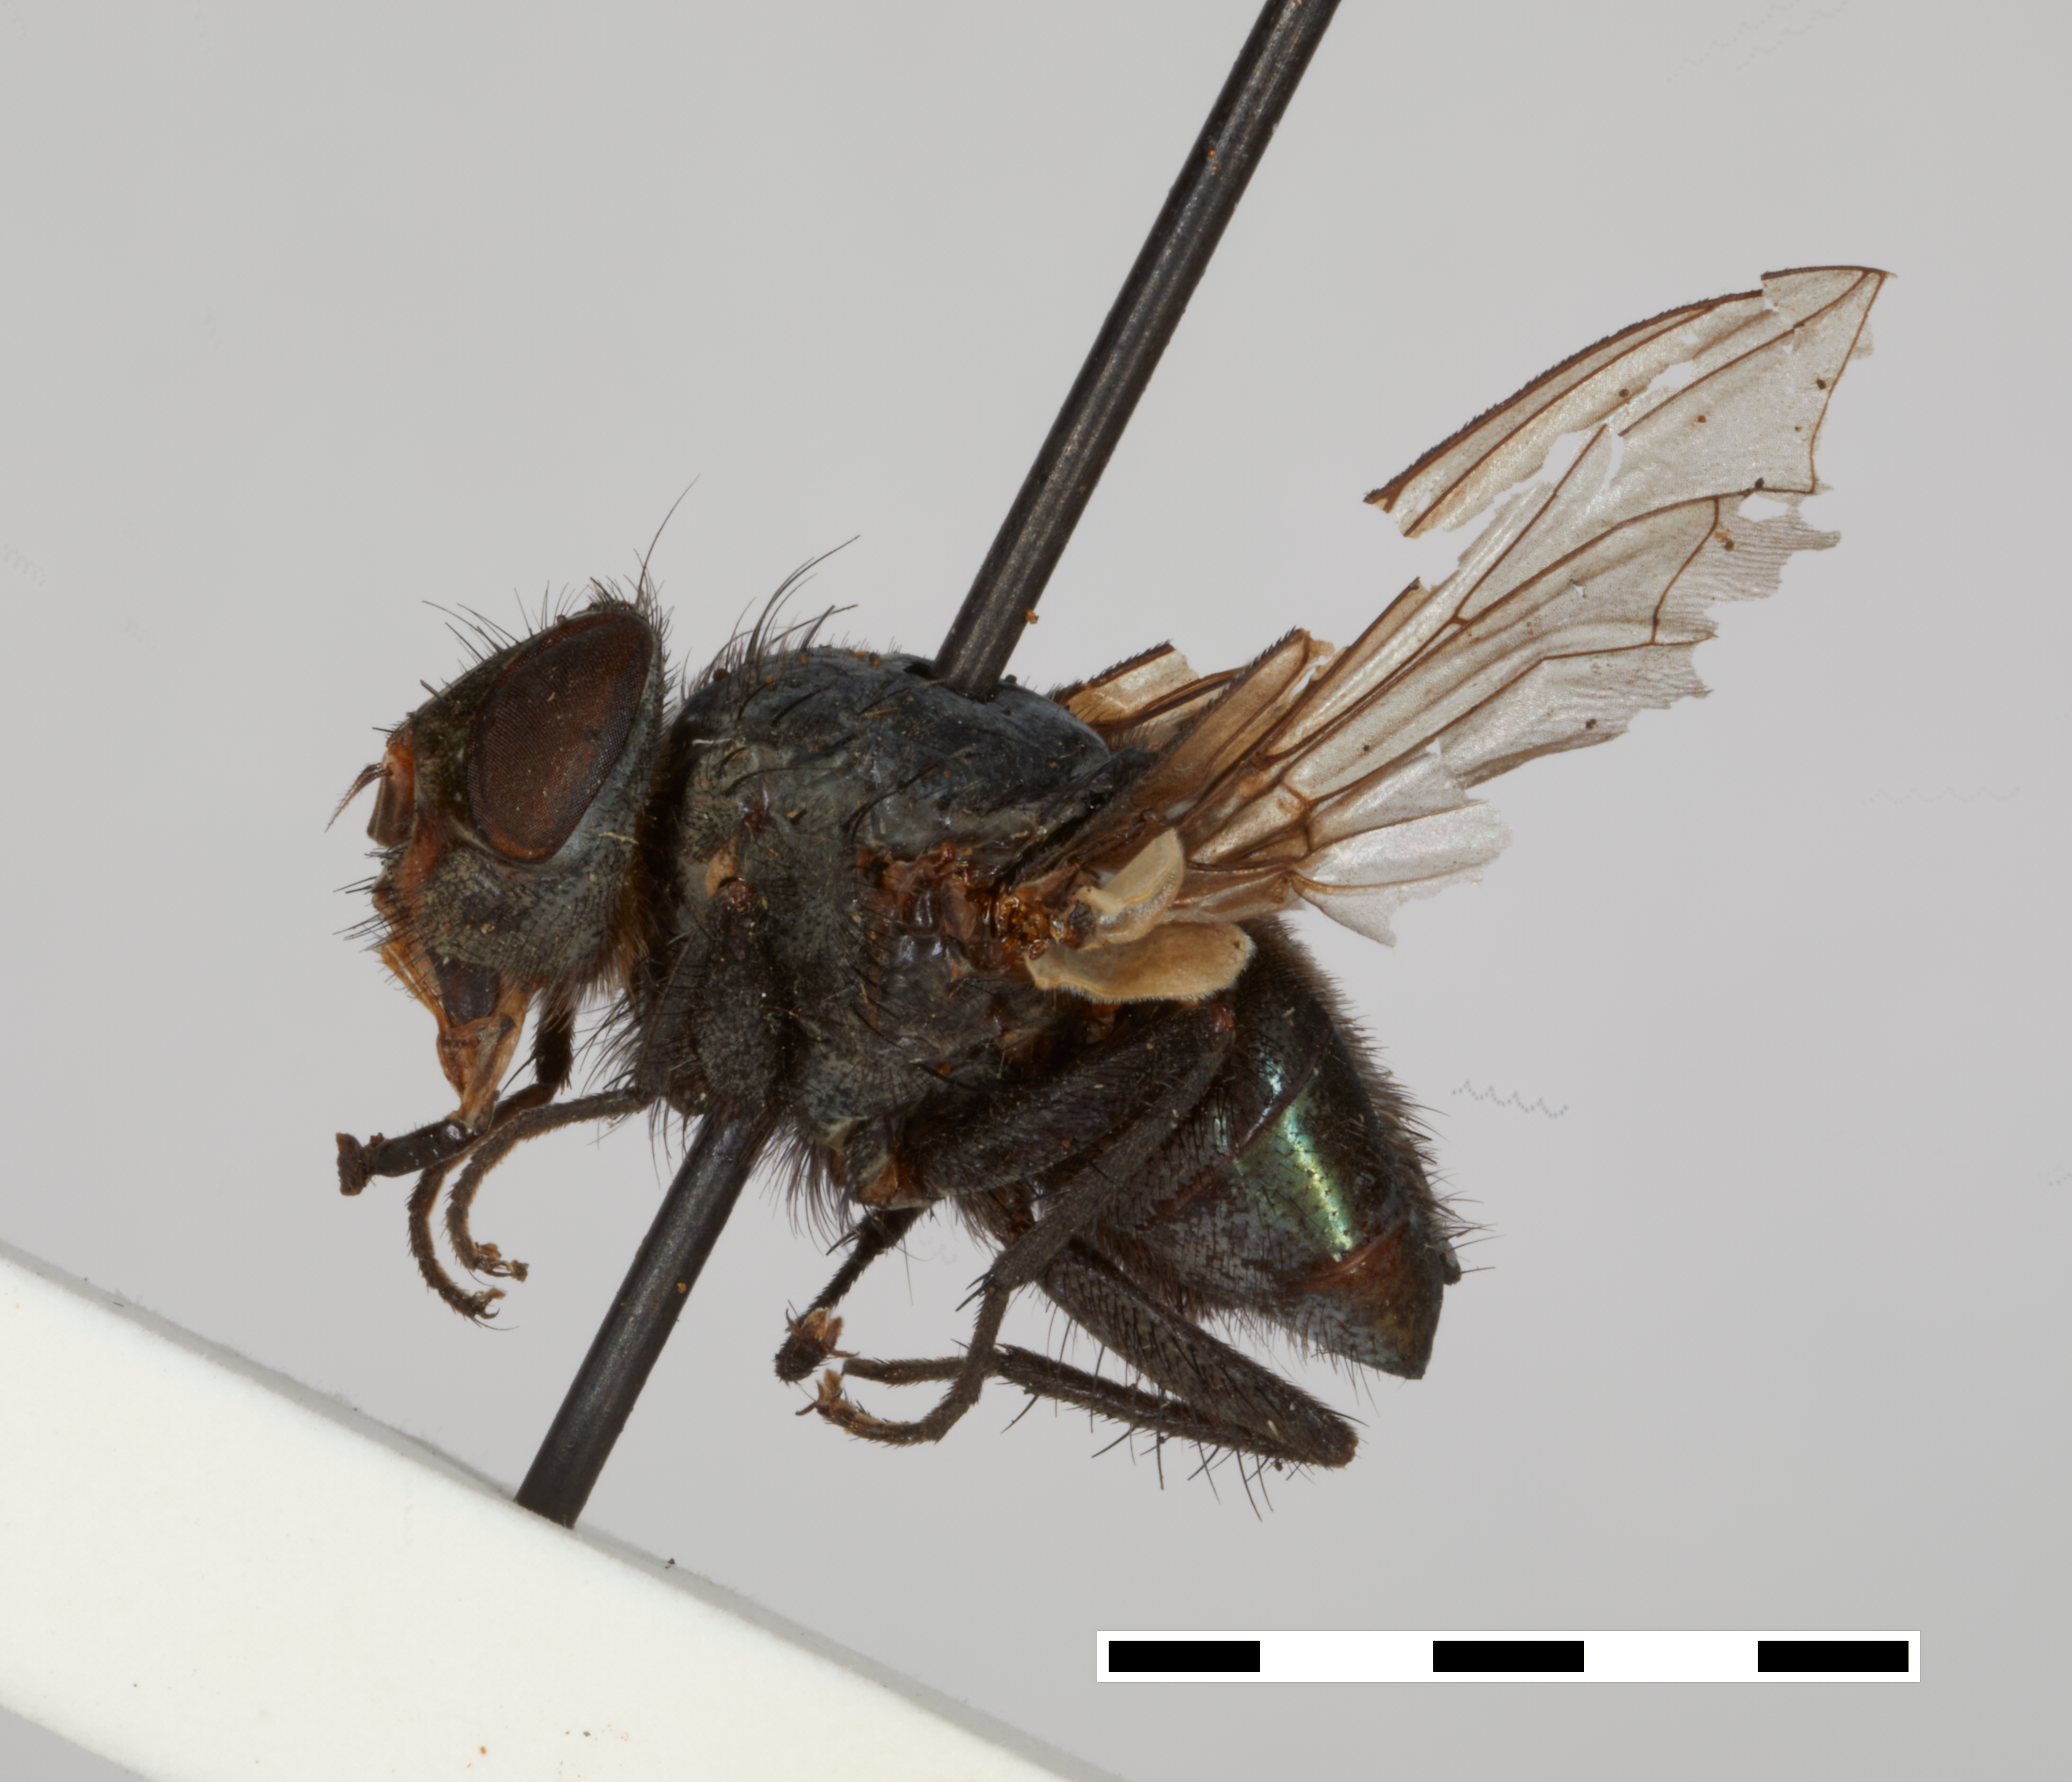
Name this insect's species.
Calliphora accepta
